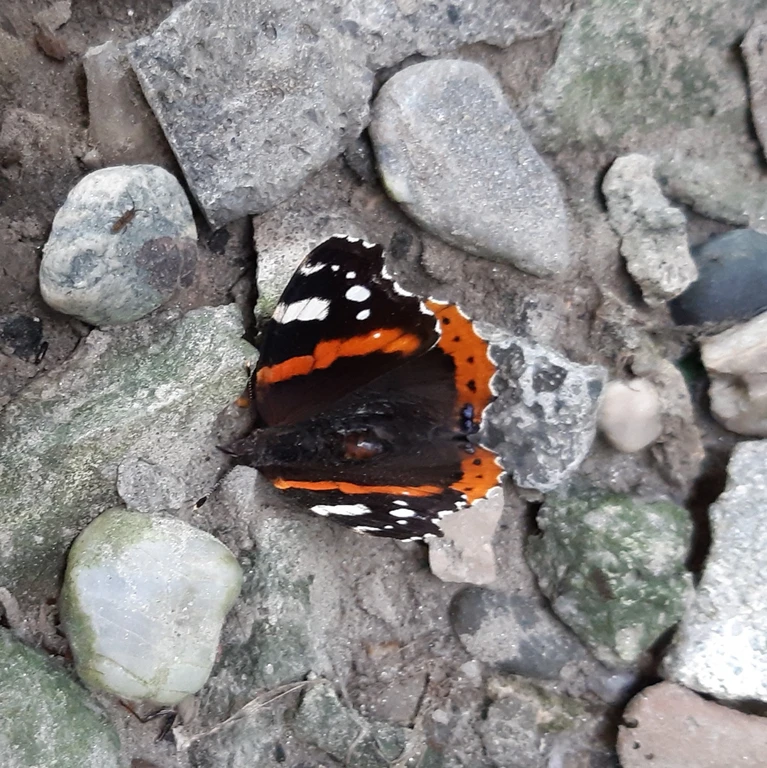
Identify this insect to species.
Vanessa atalanta
